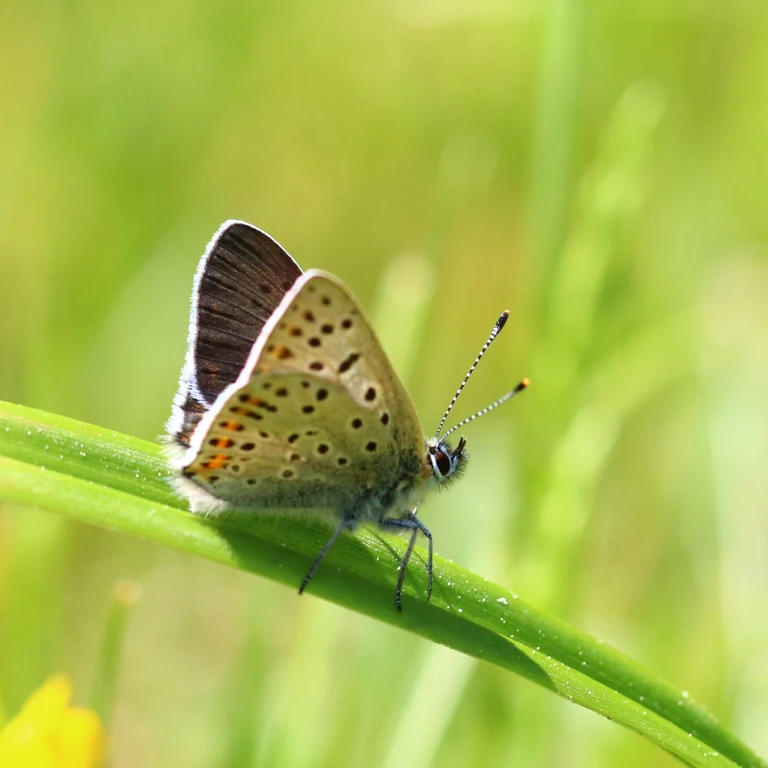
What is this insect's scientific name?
Lycaena tityrus (also Loweia tityrus)
